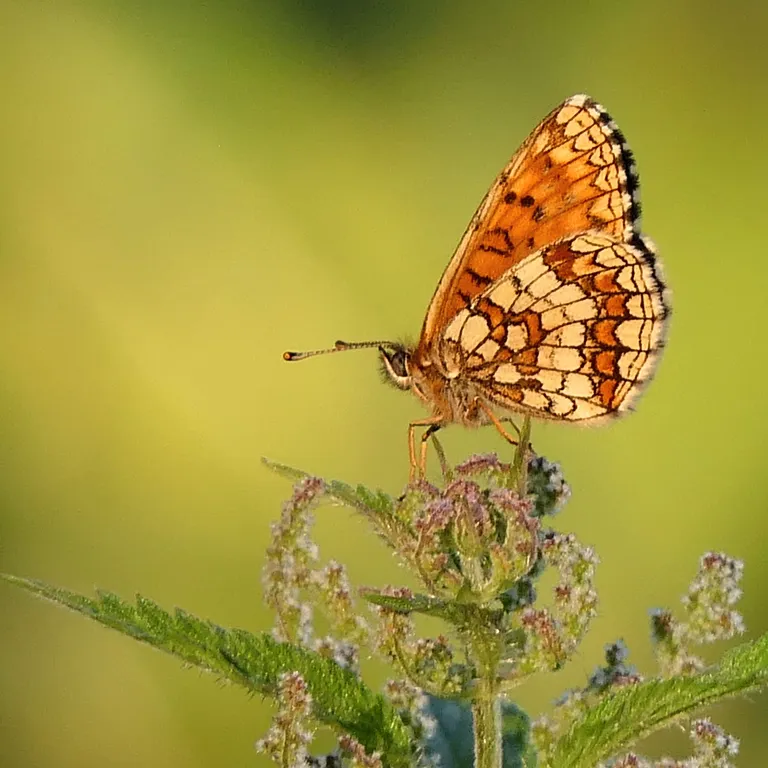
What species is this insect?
Melitaea athalia
